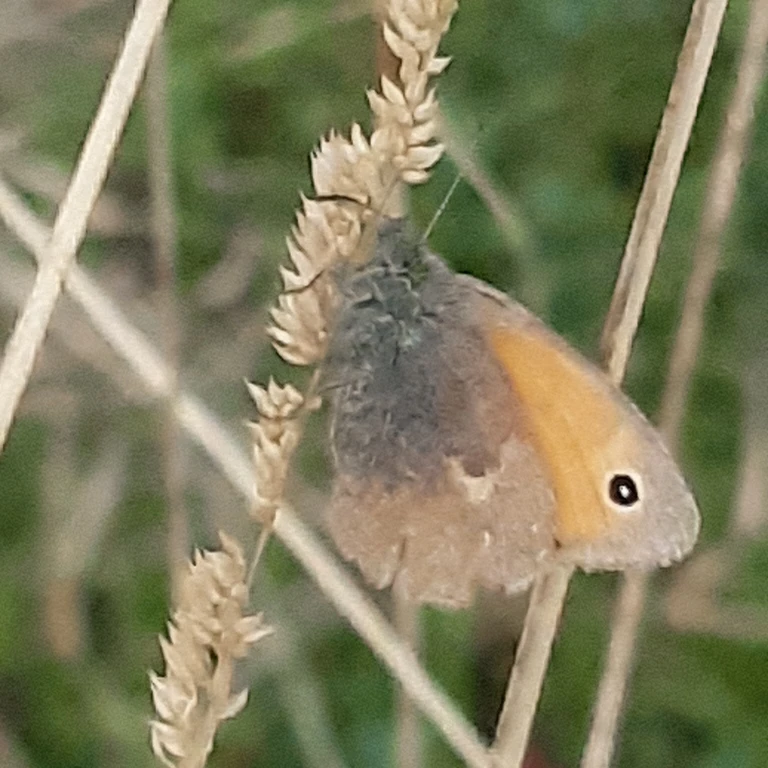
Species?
Coenonympha pamphilus
